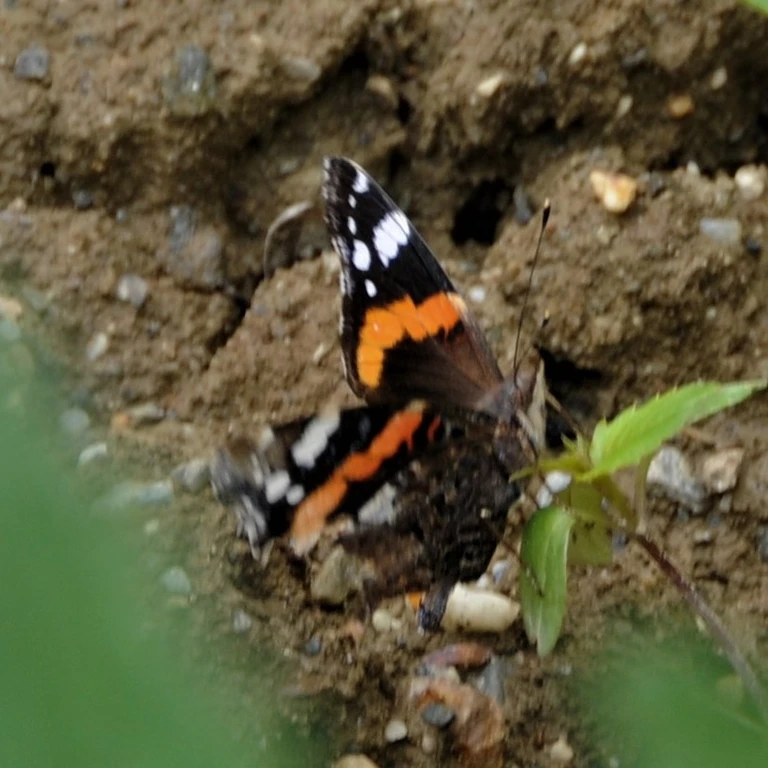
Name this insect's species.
Vanessa atalanta
